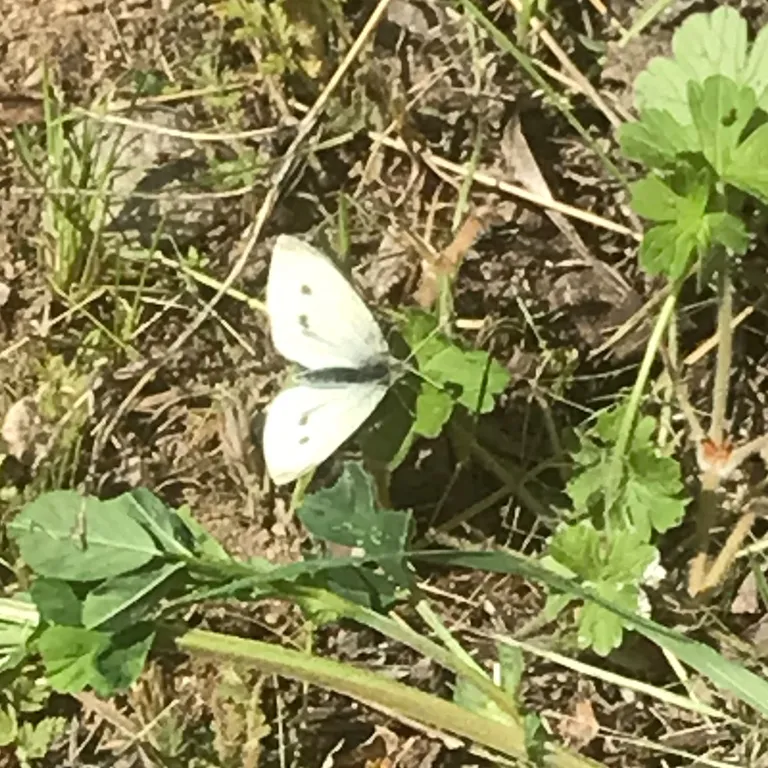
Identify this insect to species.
Pieris rapae
